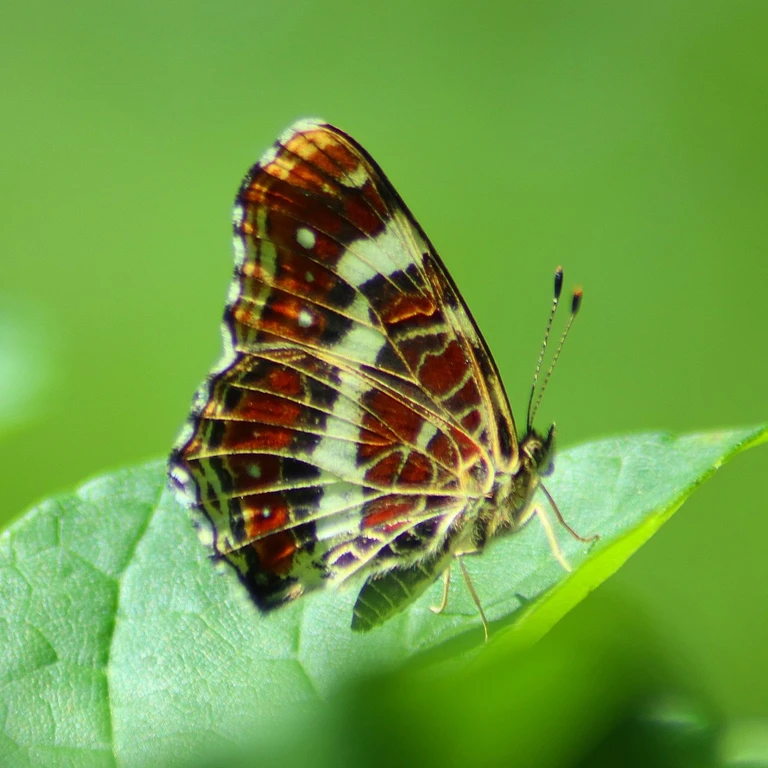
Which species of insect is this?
Araschnia levana
